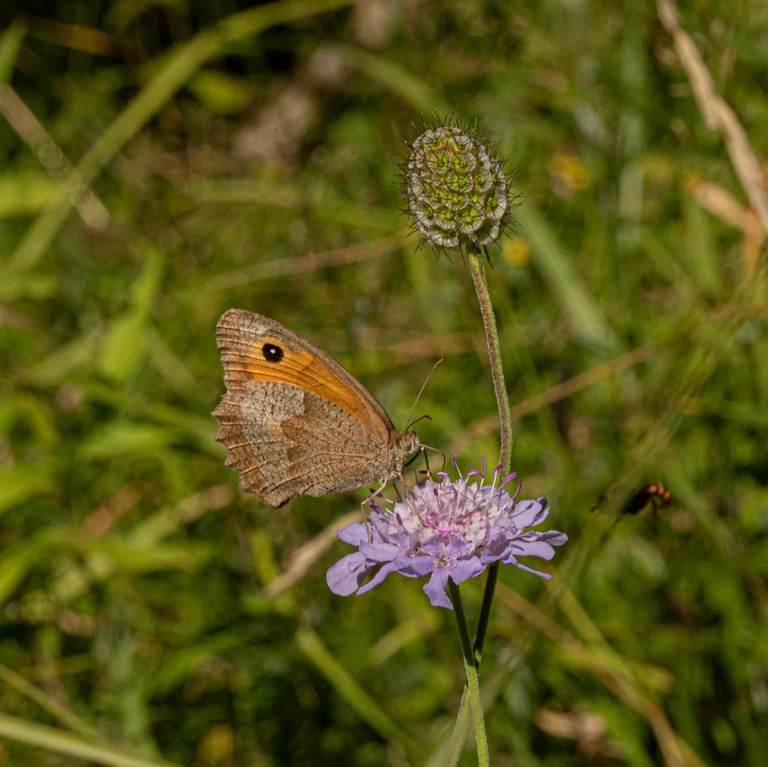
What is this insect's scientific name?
Maniola jurtina
